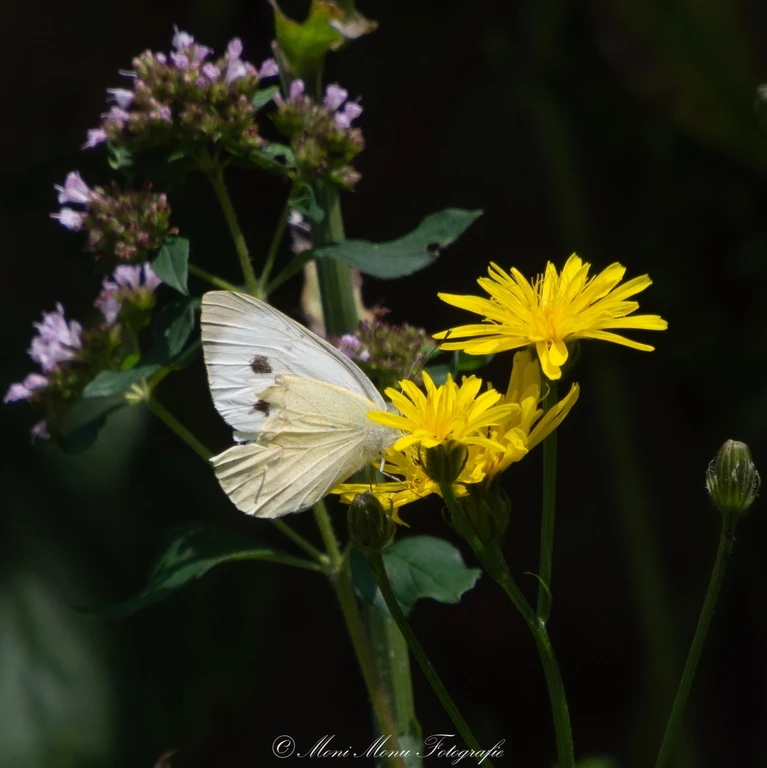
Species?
Pieris brassicae
